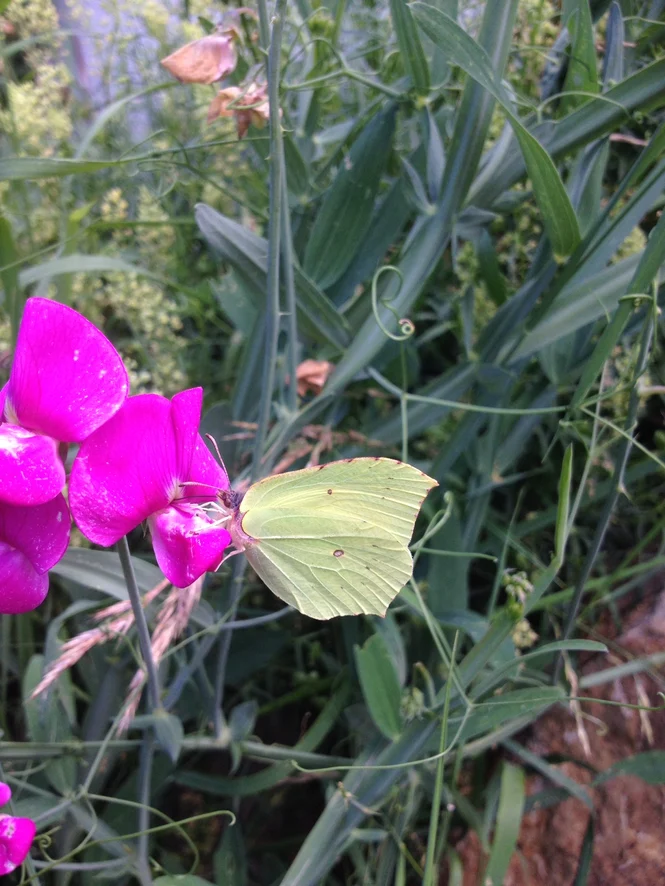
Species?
Gonepteryx rhamni
